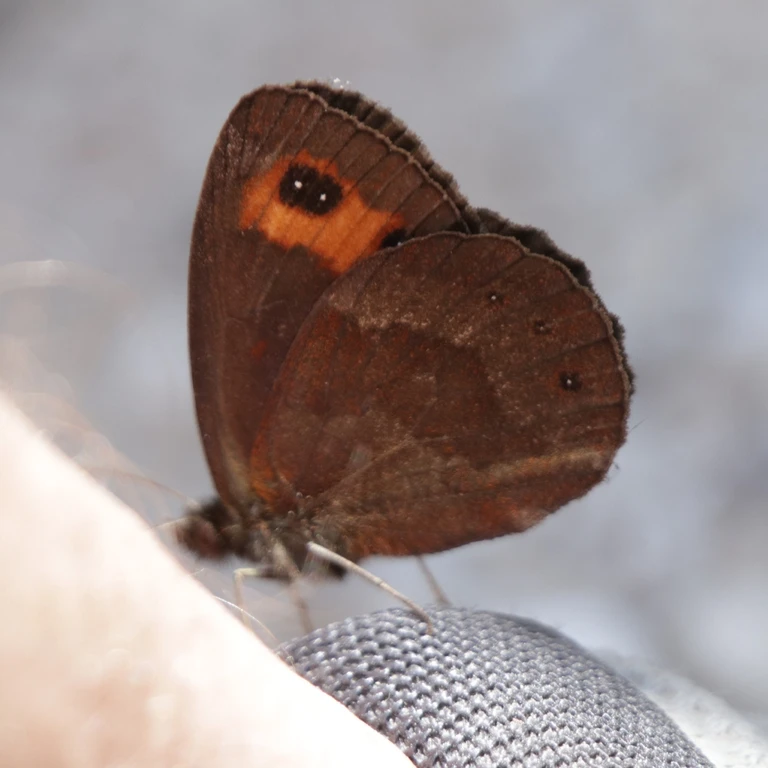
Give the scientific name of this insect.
Erebia aethiops
